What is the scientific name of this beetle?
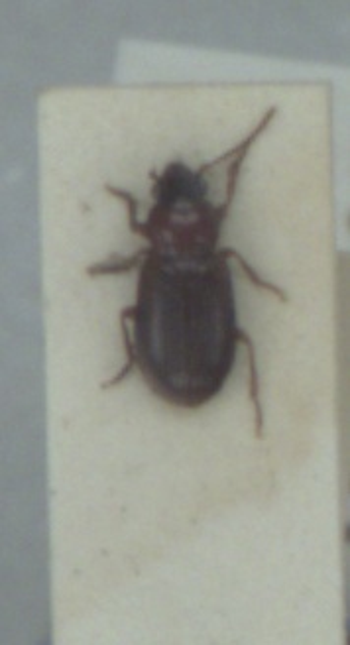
Bradycellus caucasicus
